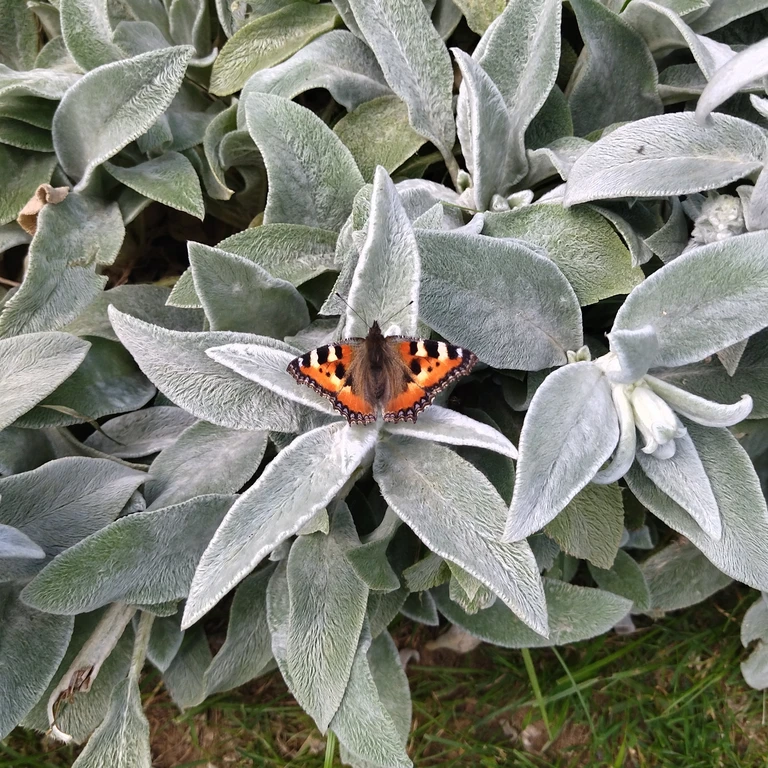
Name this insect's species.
Aglais urticae
